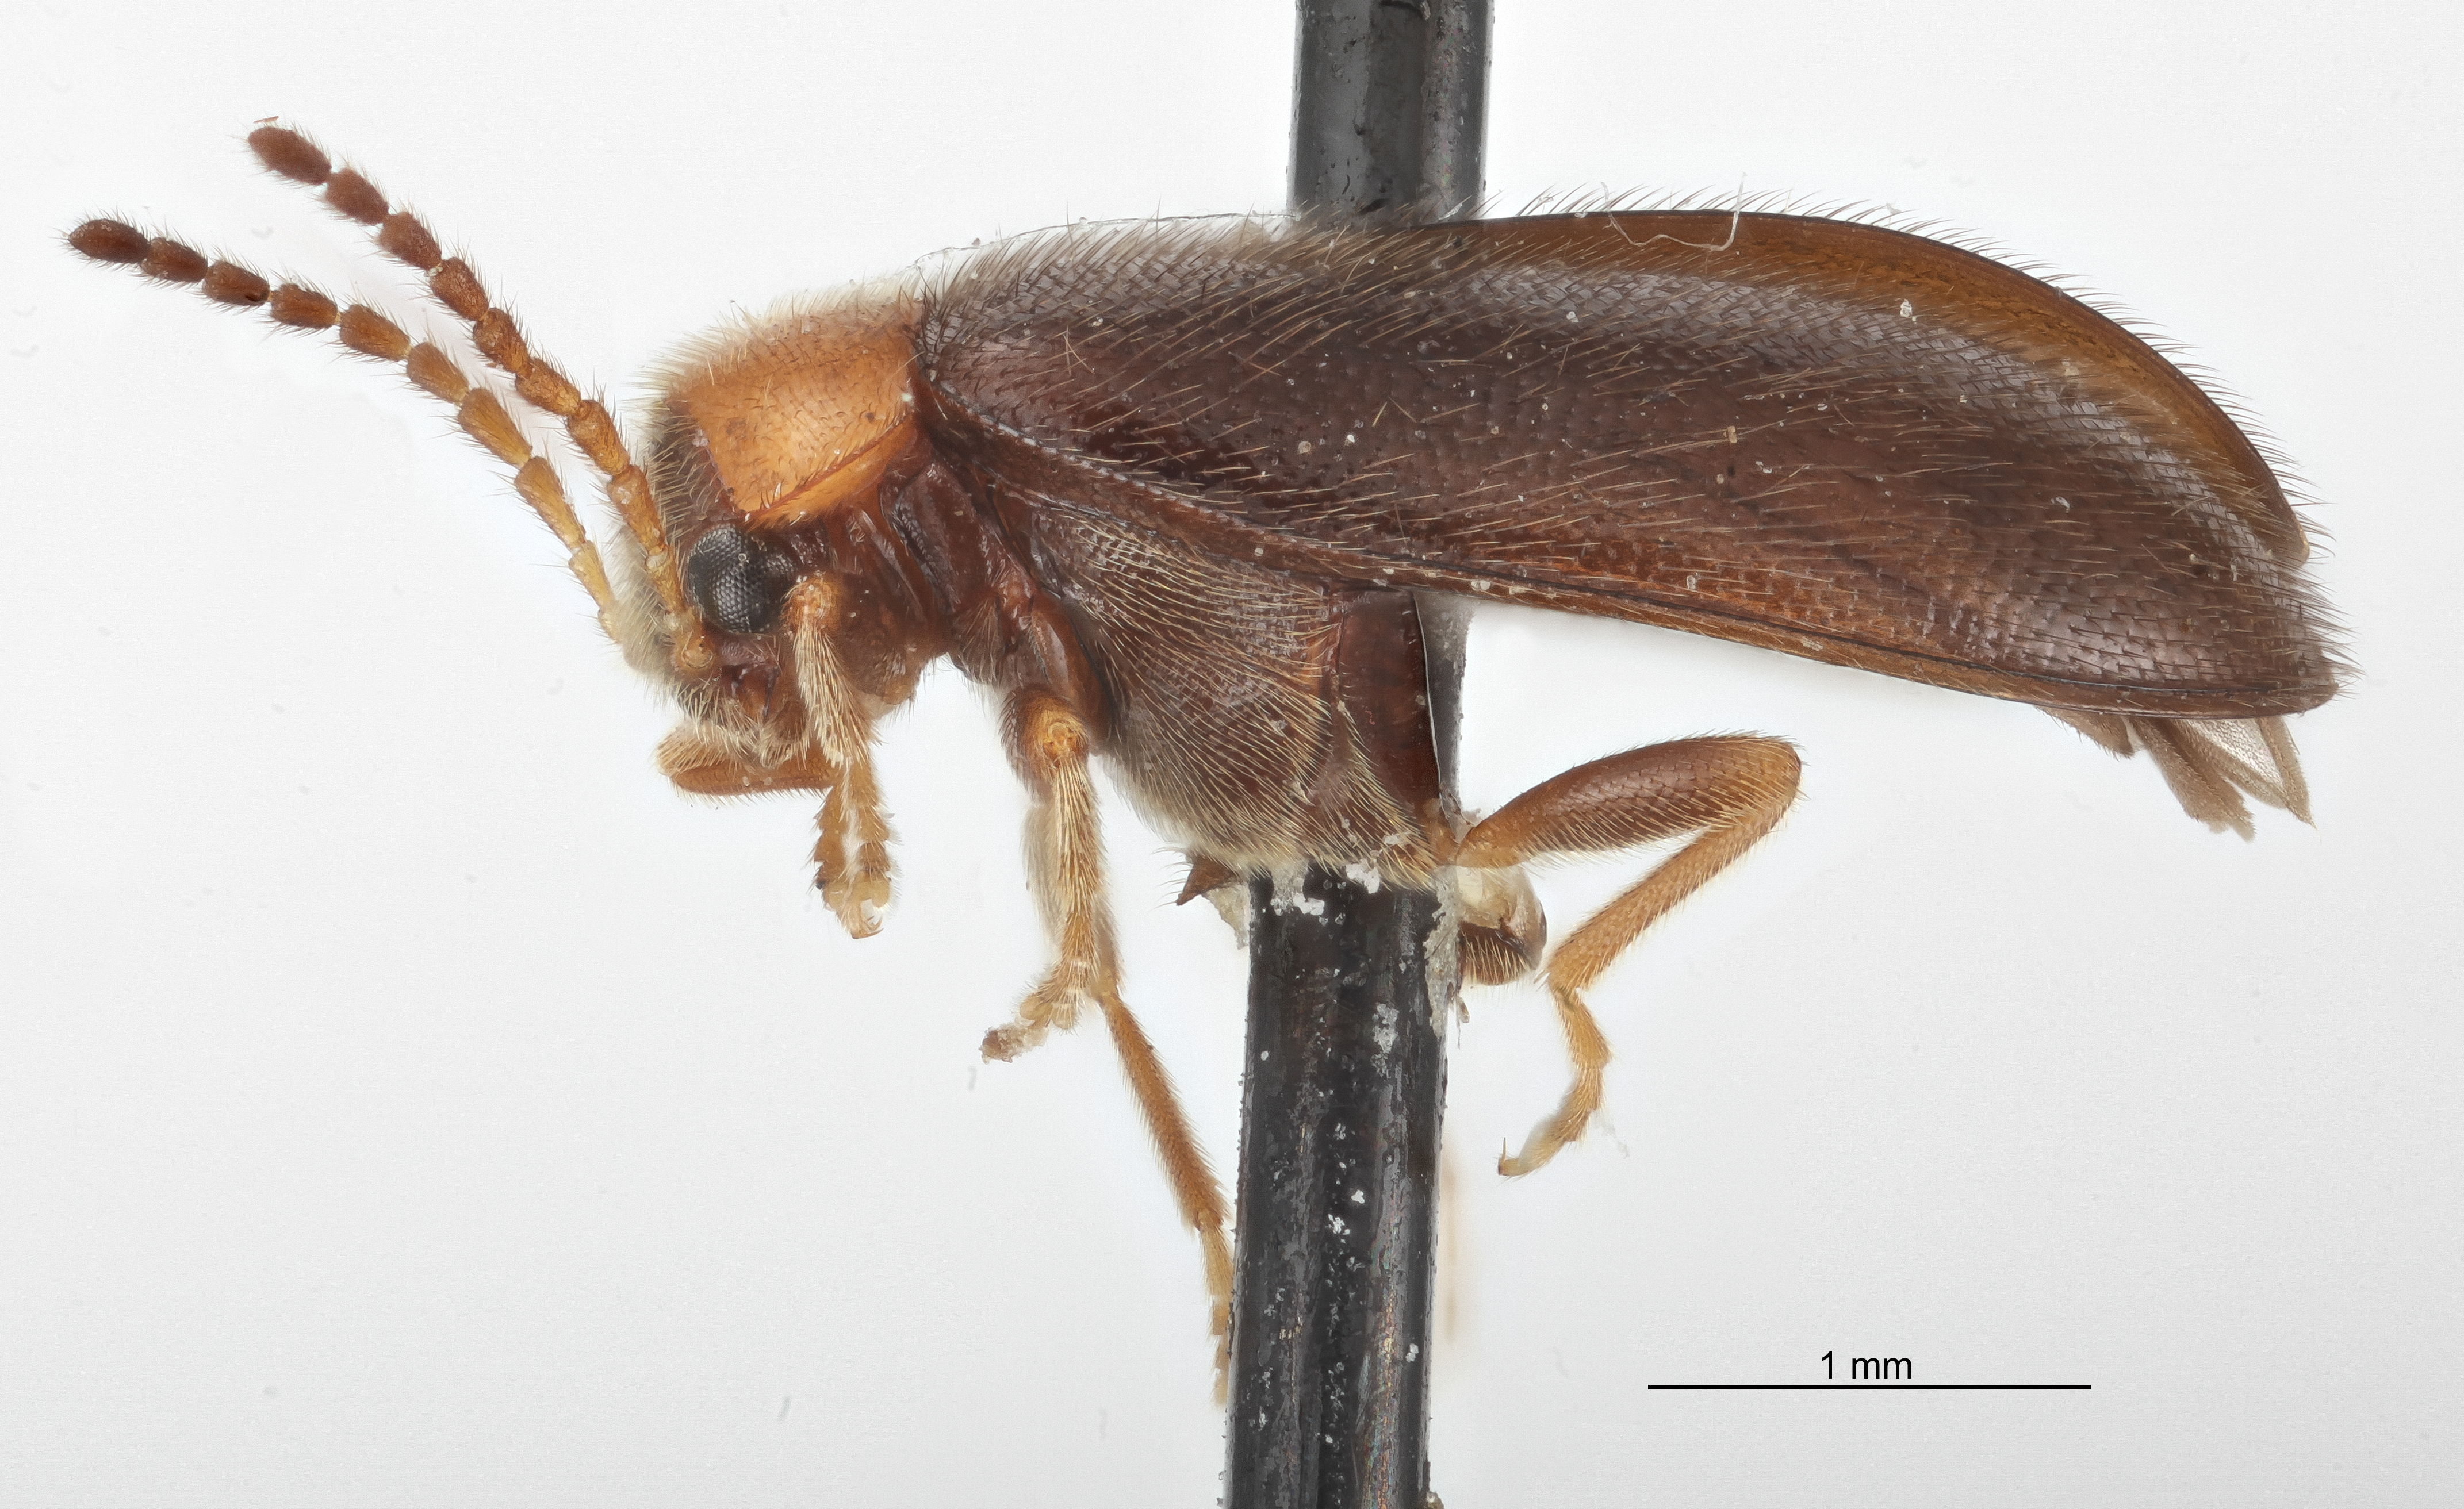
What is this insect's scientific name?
Cyphon drymophilous
